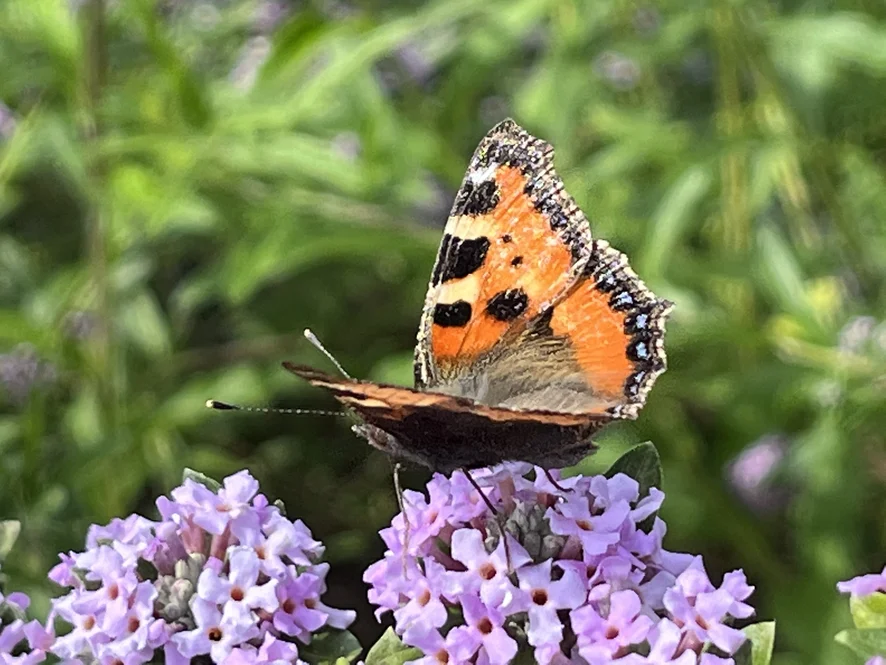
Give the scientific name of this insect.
Aglais urticae
